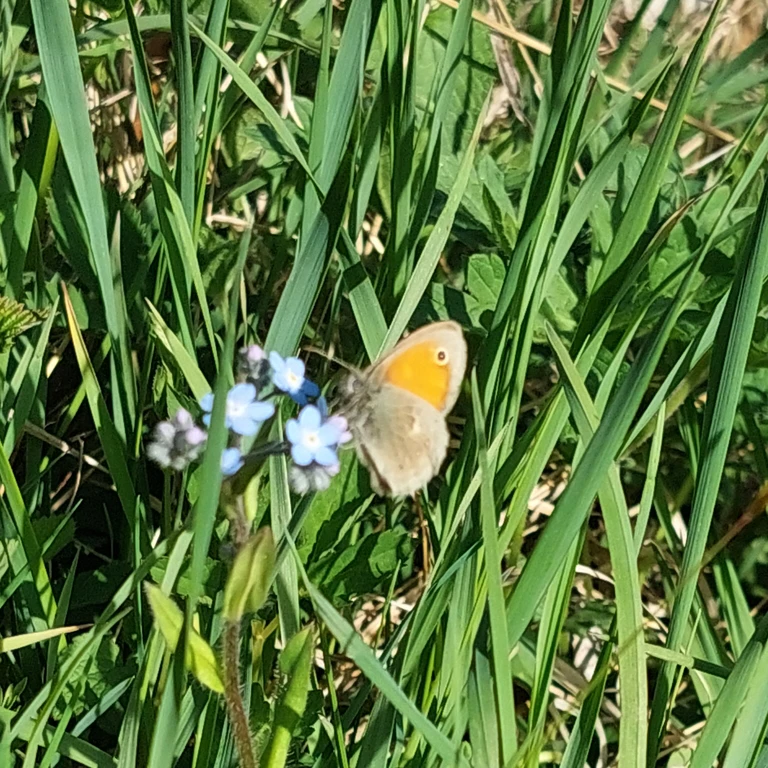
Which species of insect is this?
Coenonympha pamphilus
